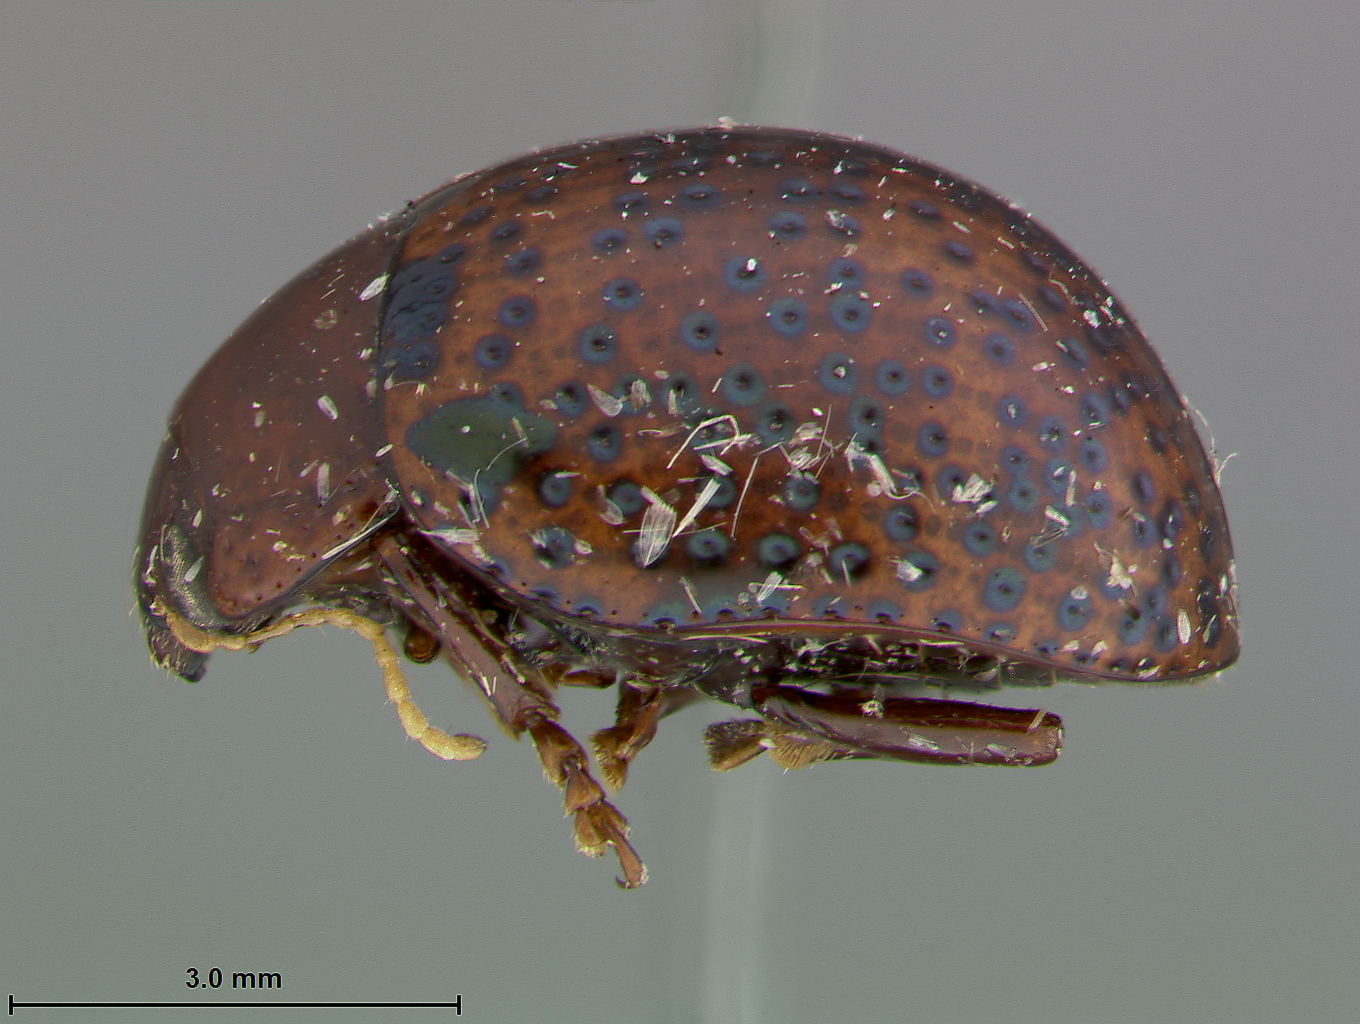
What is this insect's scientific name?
Leucocera hoffmani
